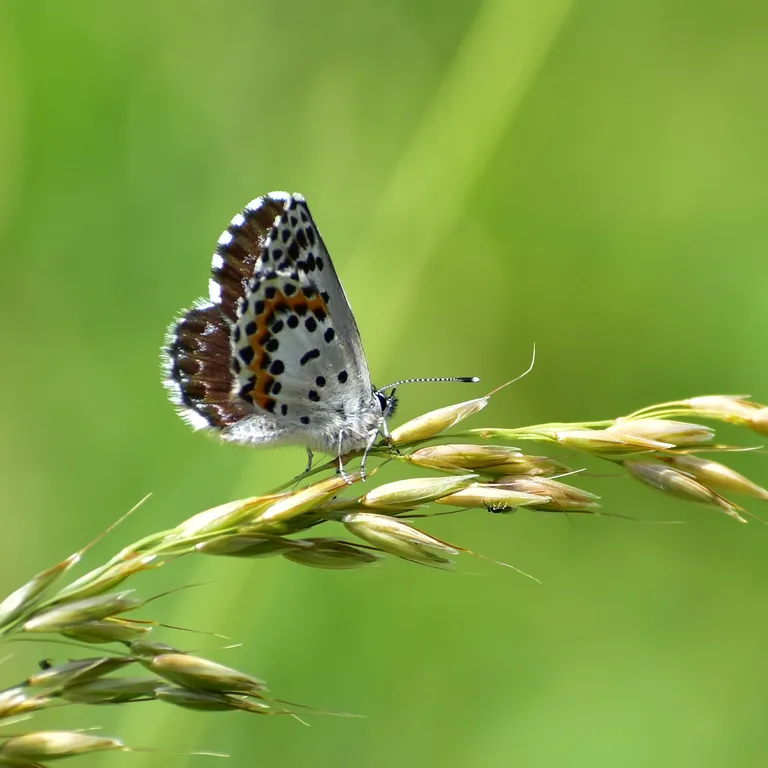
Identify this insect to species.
Scolitantides orion
